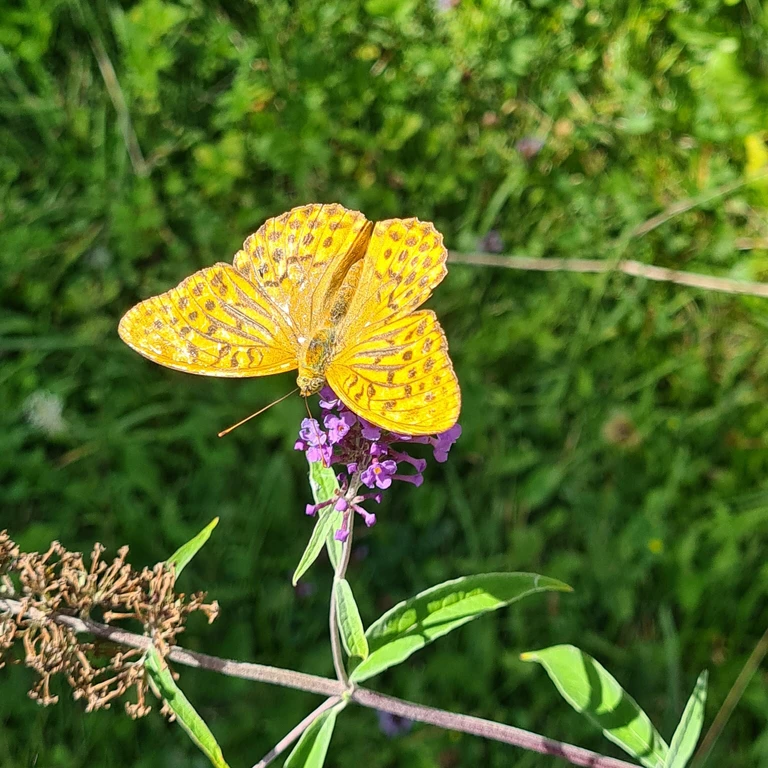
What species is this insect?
Argynnis paphia
